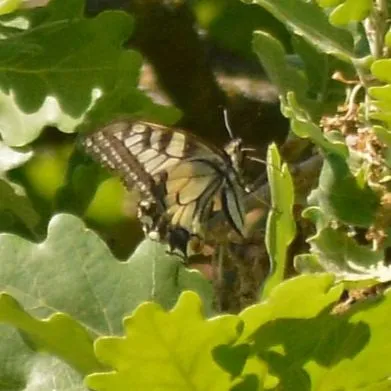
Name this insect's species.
Papilio machaon
